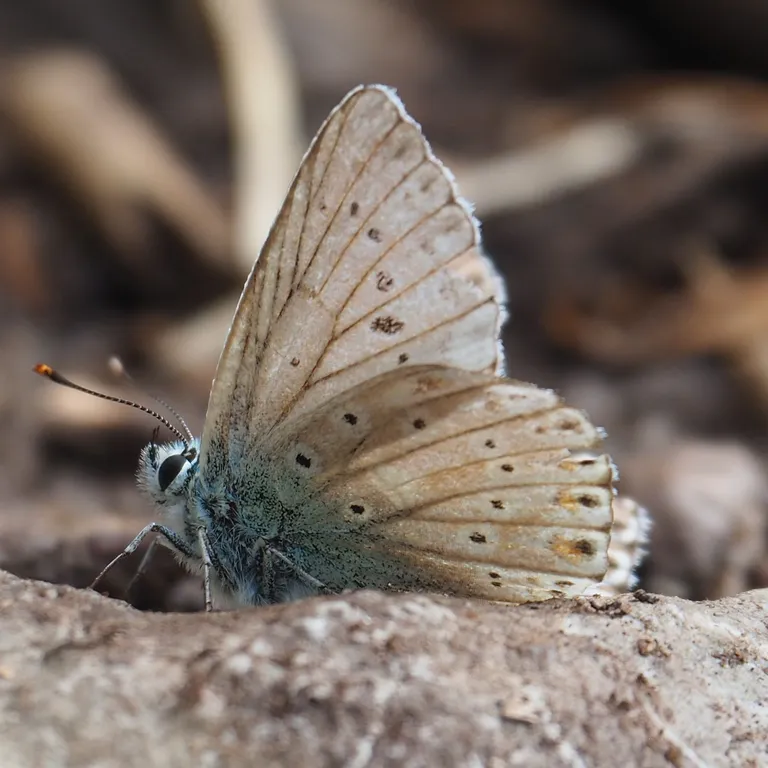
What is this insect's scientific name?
Lysandra coridon
